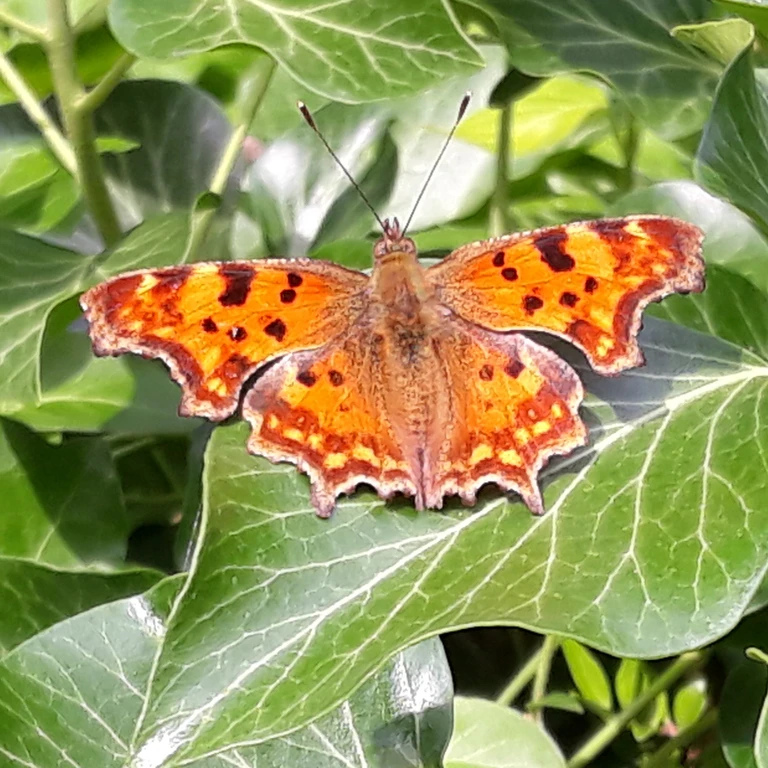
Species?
Polygonia c-album
